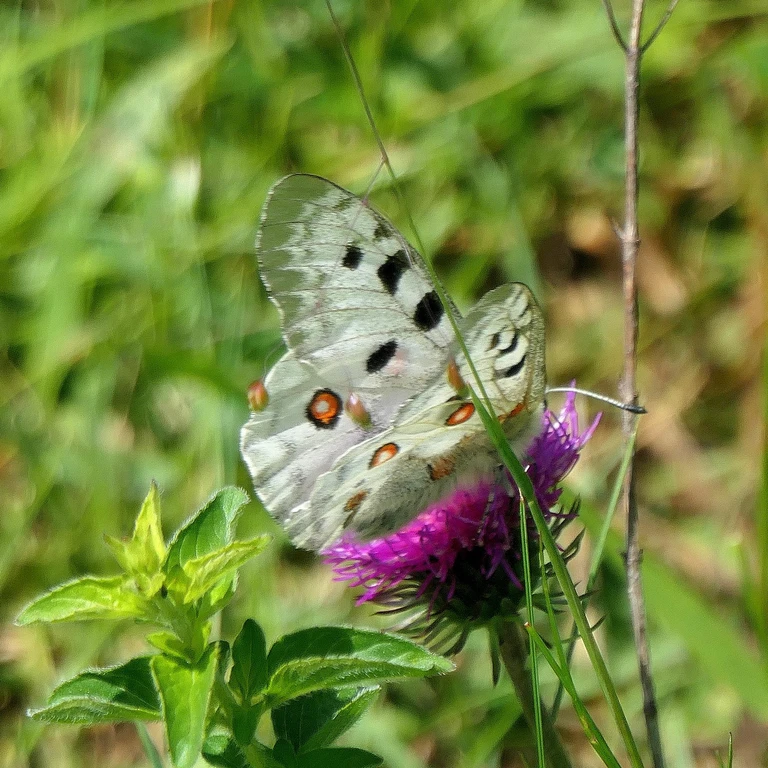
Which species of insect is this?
Parnassius apollo
